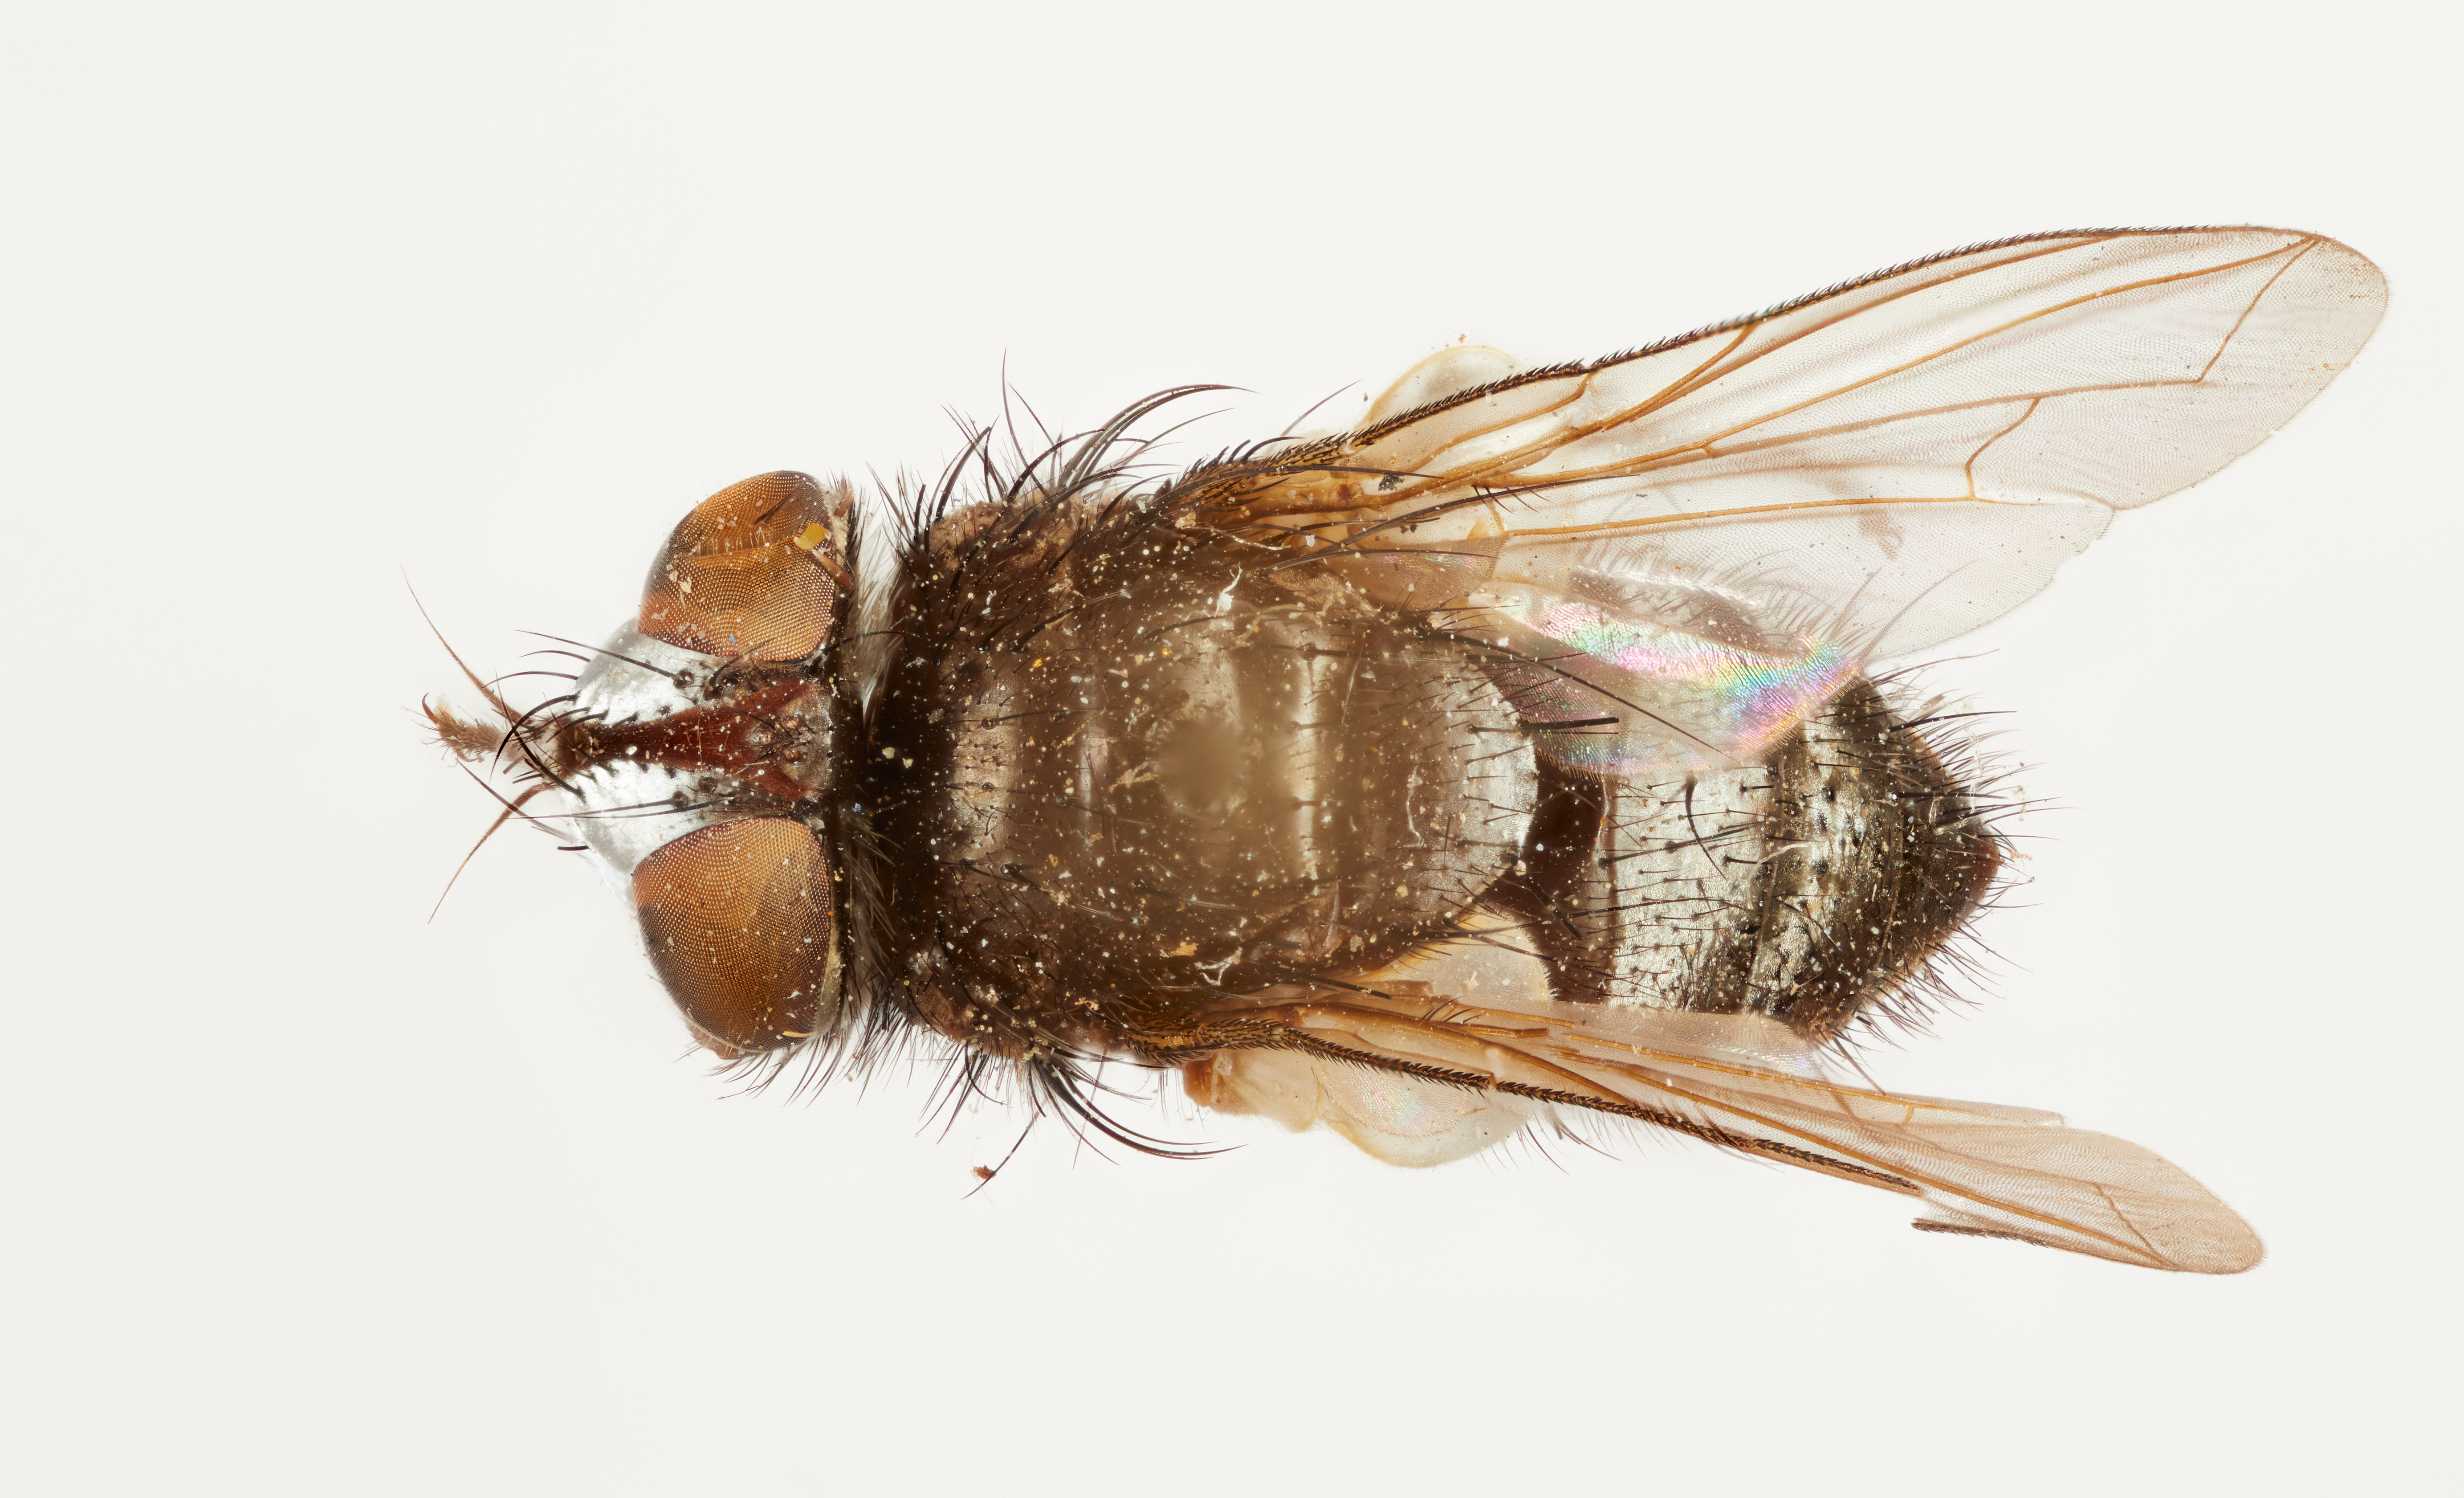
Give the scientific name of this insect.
Exorista dorsalis
